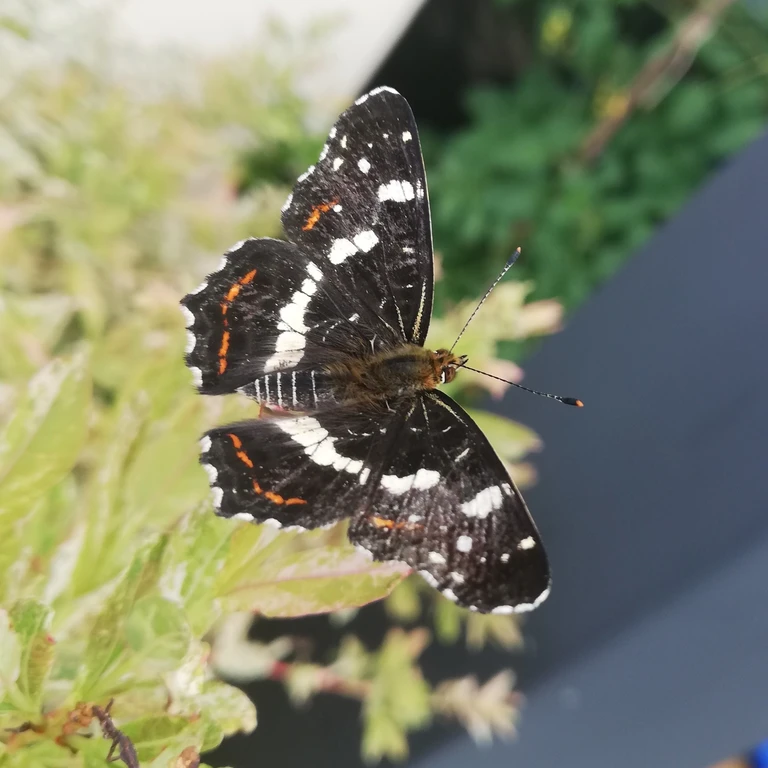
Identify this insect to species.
Araschnia levana
